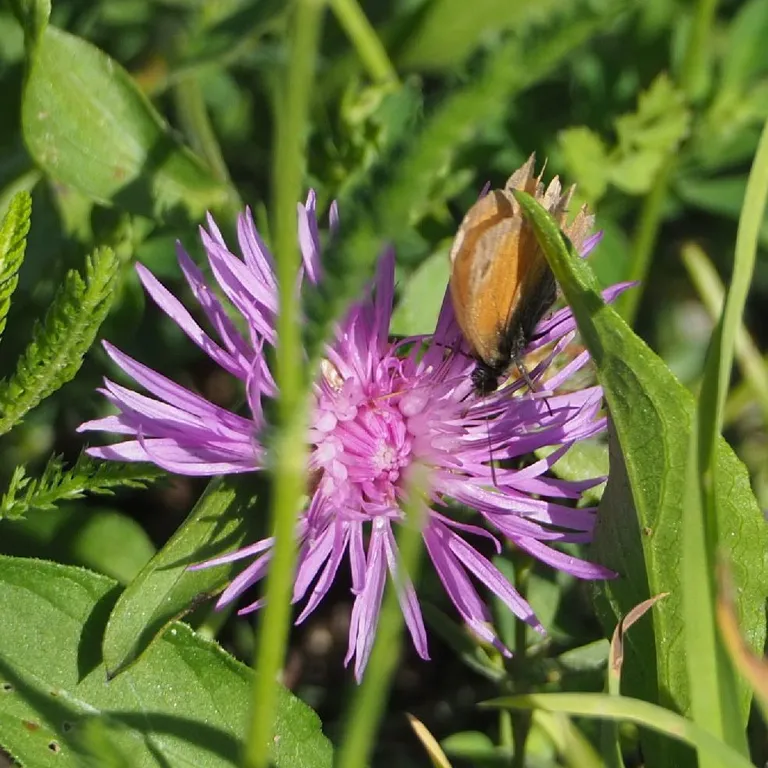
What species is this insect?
Coenonympha pamphilus
